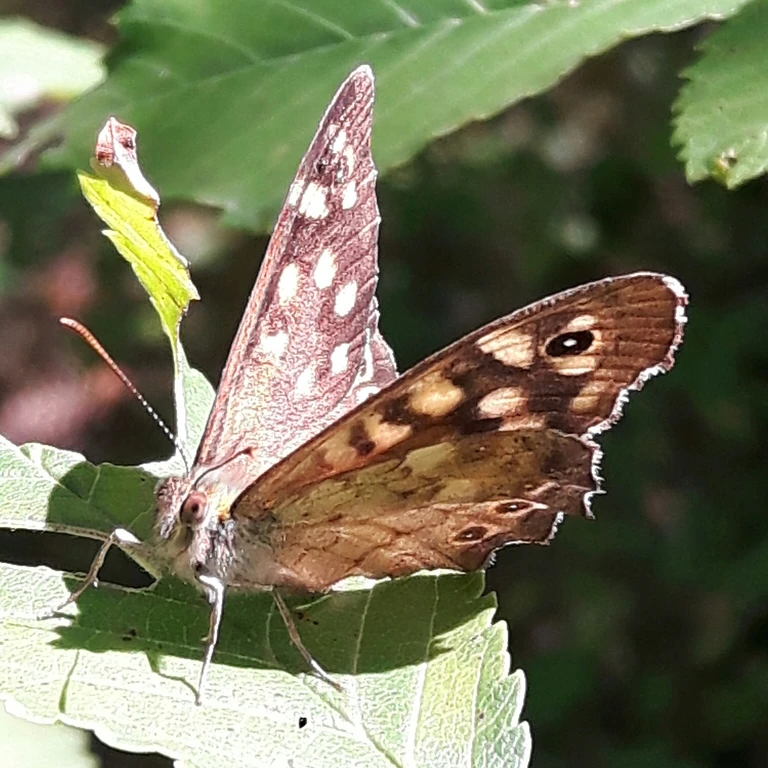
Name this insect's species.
Pararge aegeria
